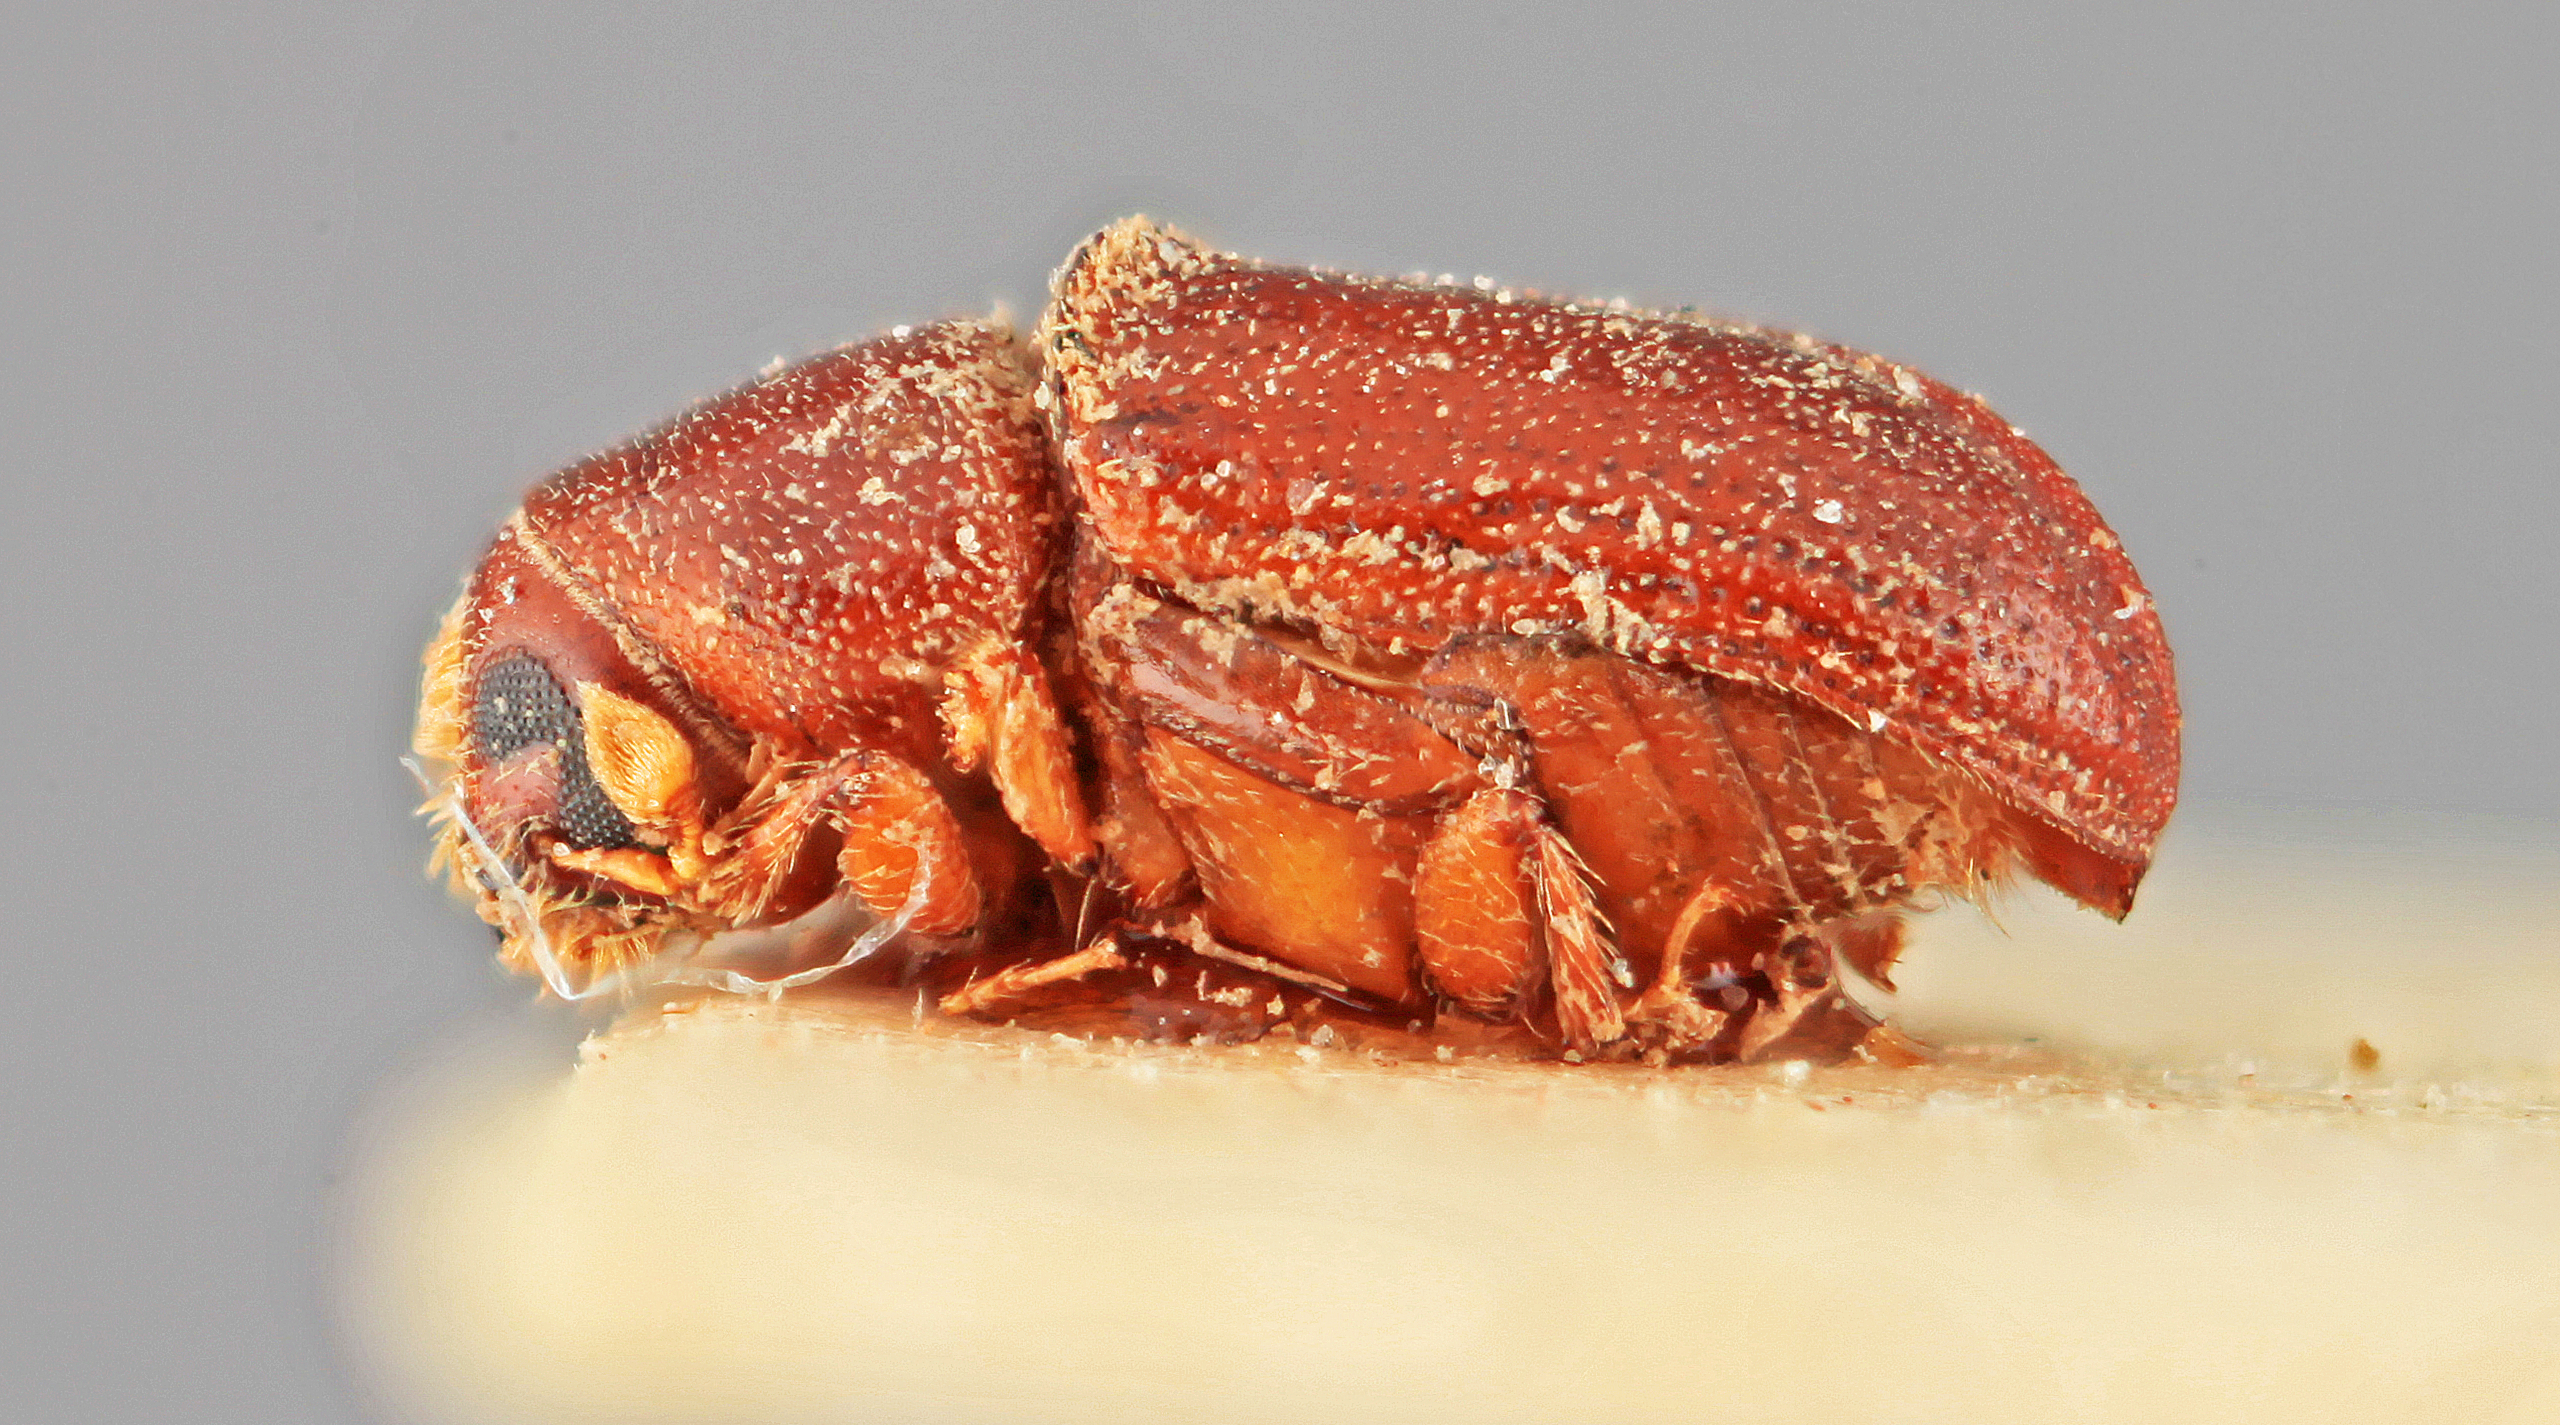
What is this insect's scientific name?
Polygraphus difficilis
